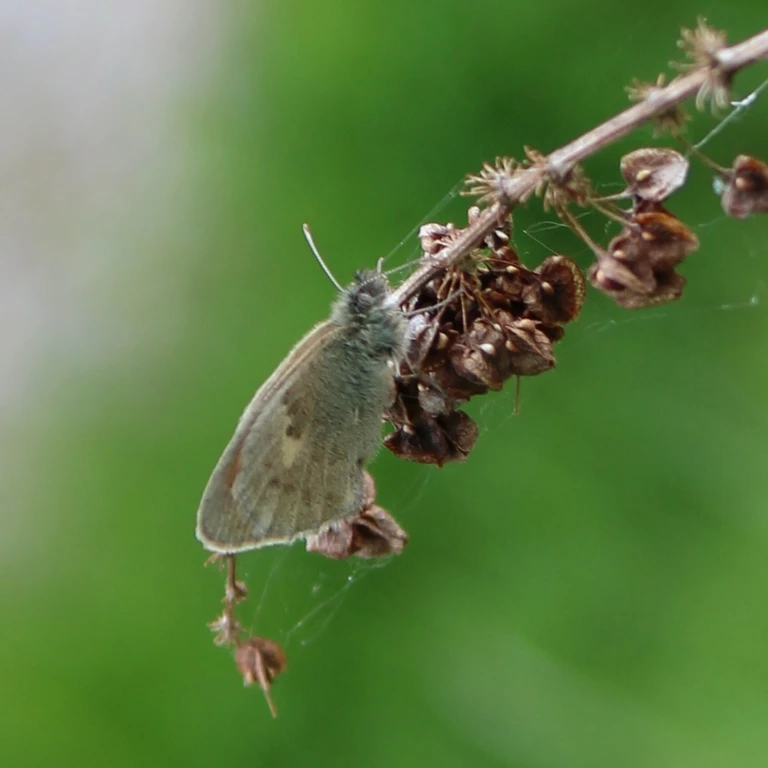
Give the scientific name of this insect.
Coenonympha pamphilus
